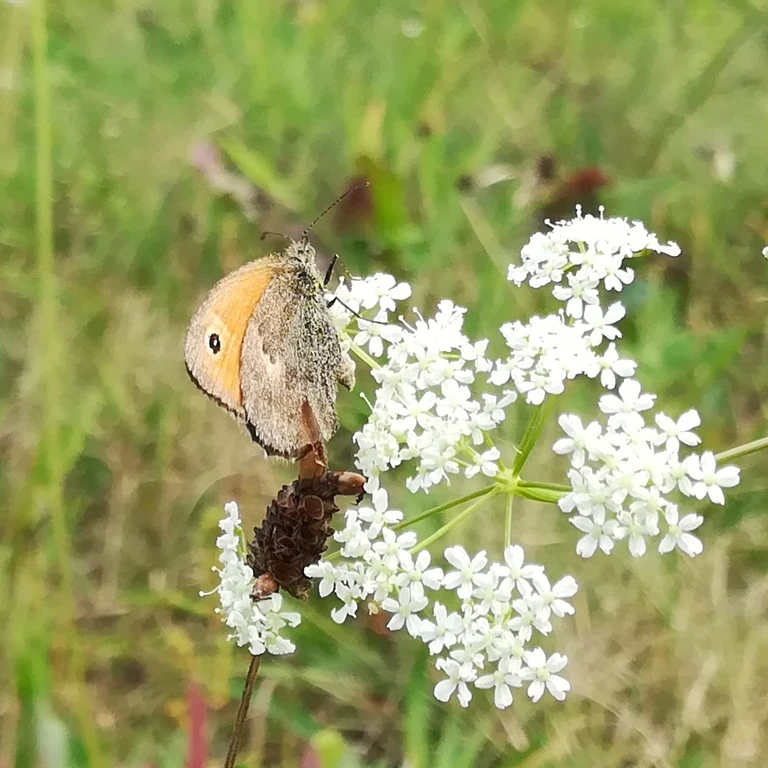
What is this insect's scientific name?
Coenonympha pamphilus
